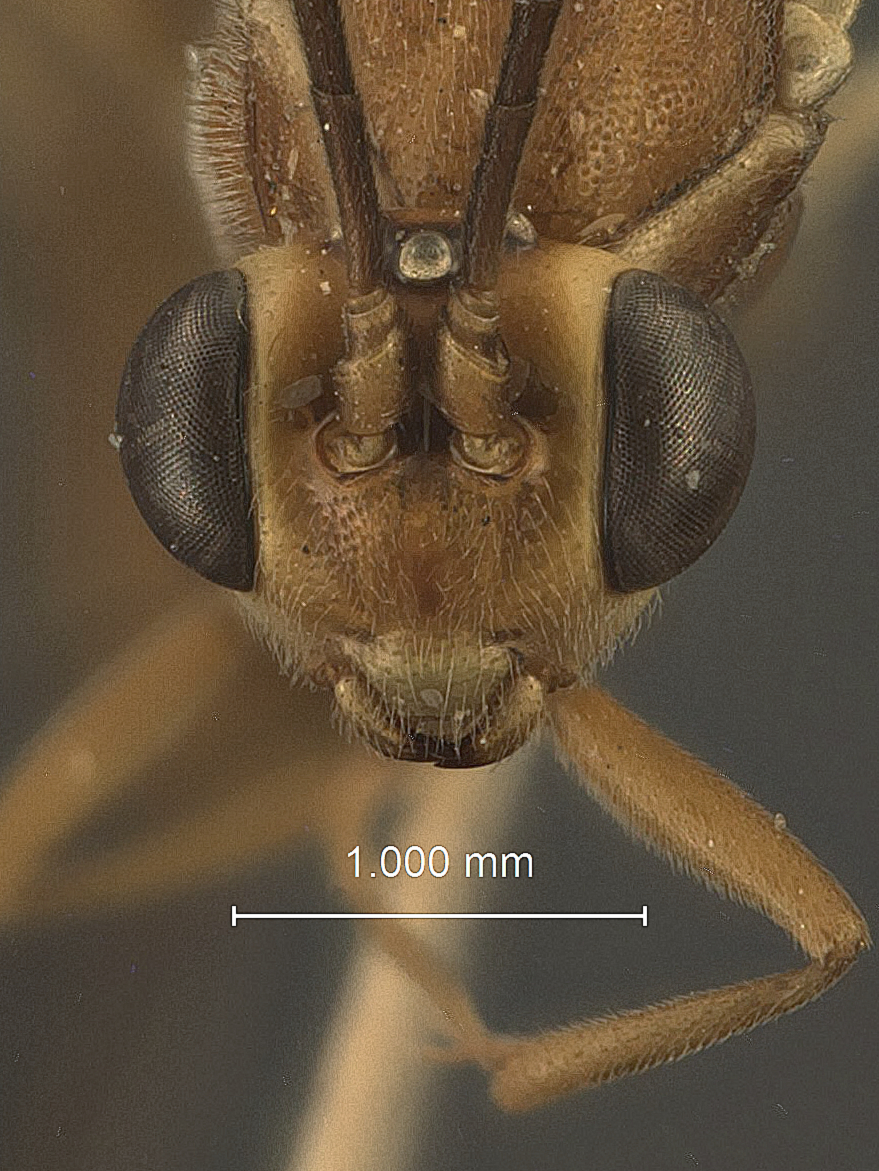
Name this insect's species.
Glypta platynotae
